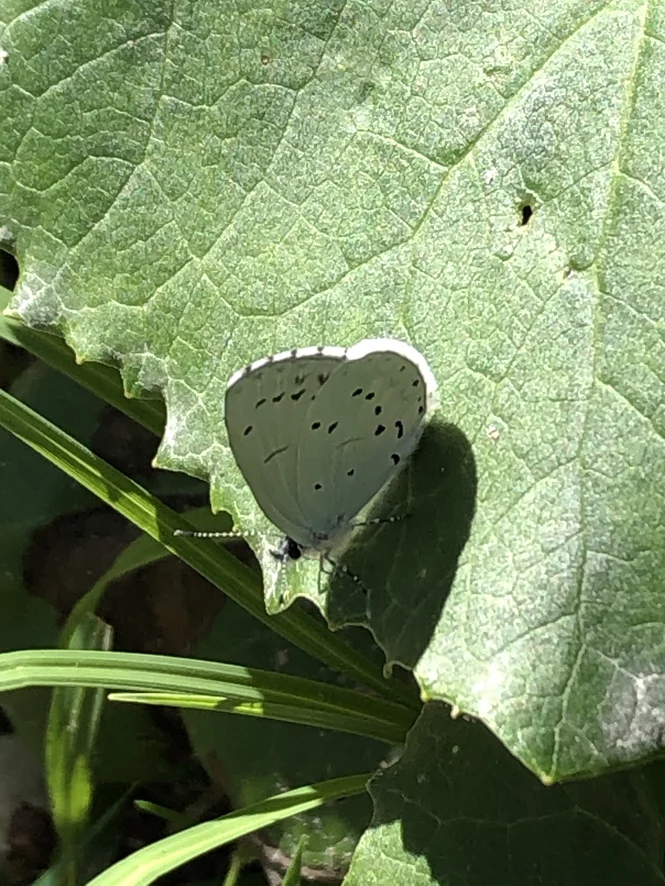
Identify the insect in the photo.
Celastrina argiolus
